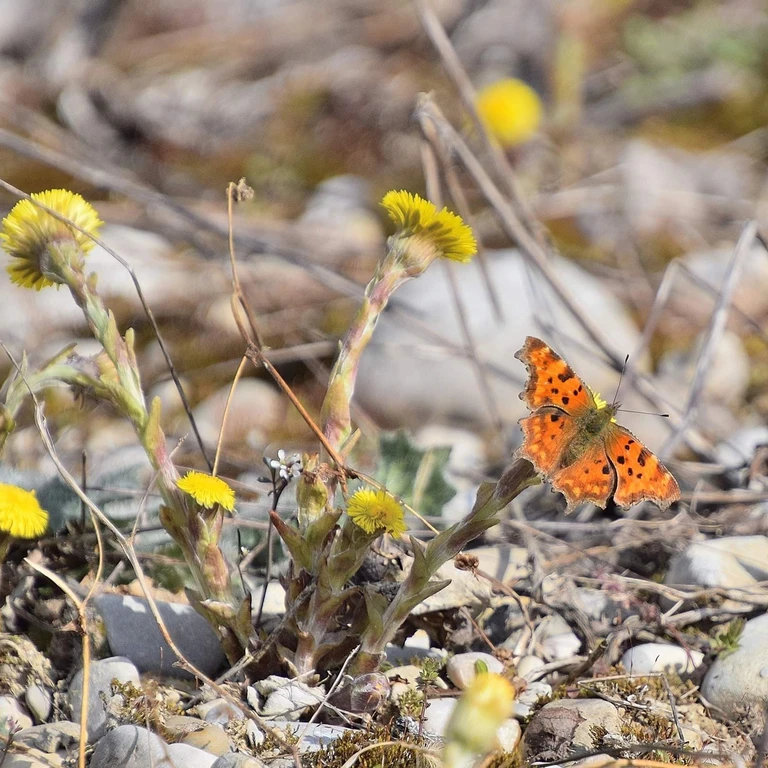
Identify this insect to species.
Polygonia c-album
